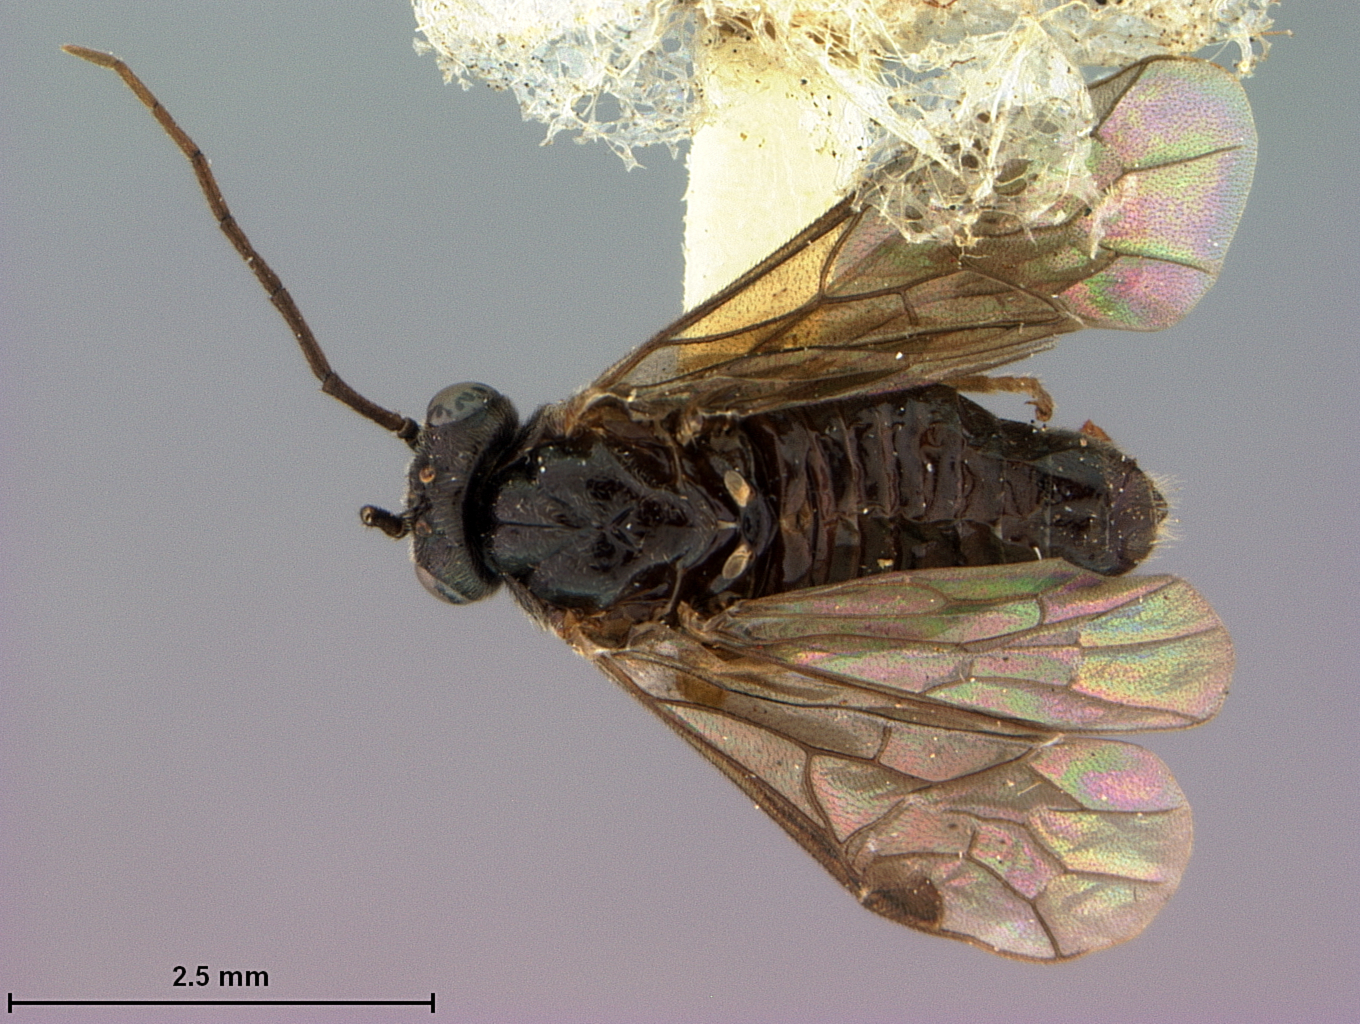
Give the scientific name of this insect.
Priophorus salicivorus
